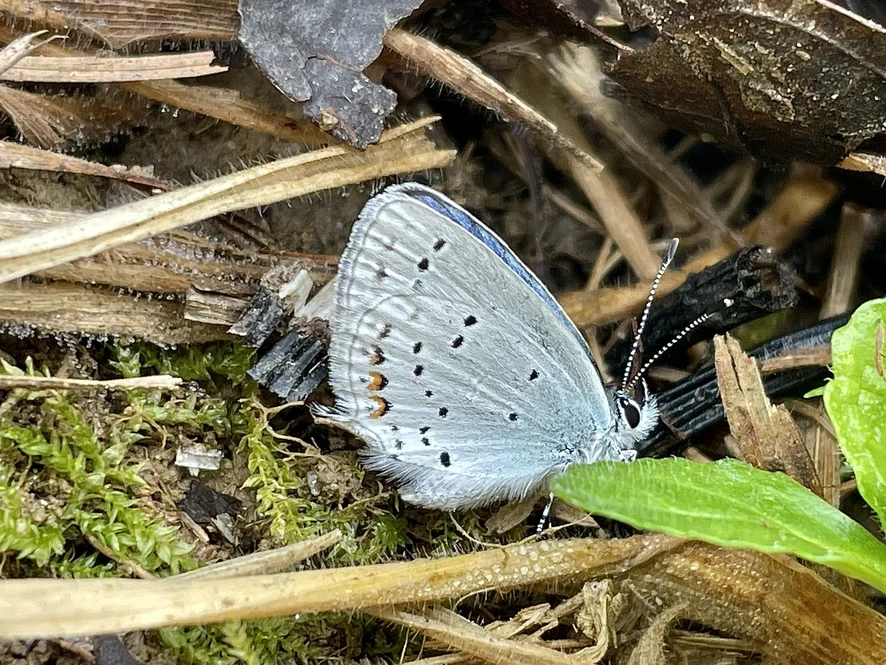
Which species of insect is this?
Cupido argiades (also Elkalyce argiades)
